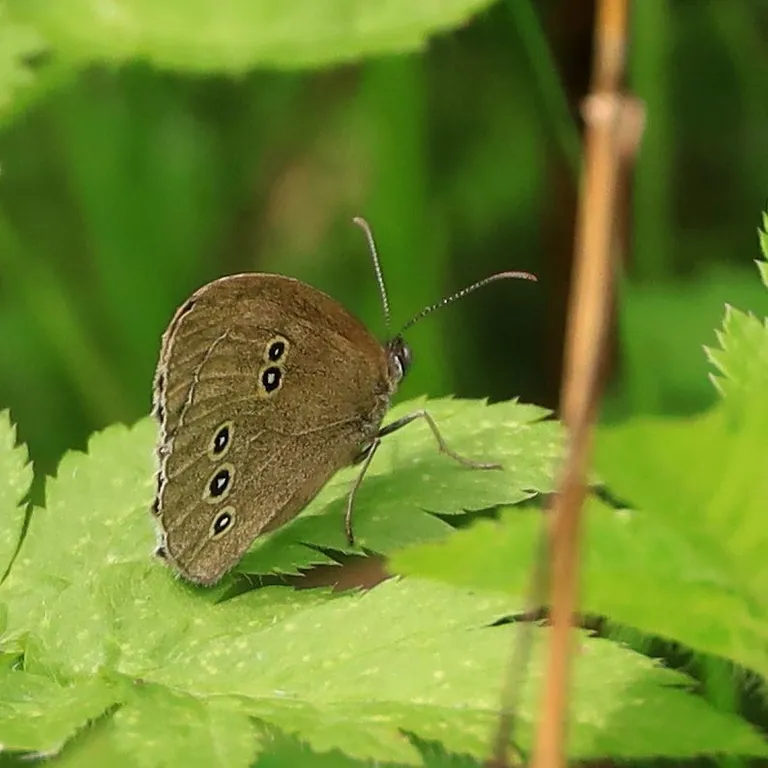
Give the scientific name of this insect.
Aphantopus hyperantus
